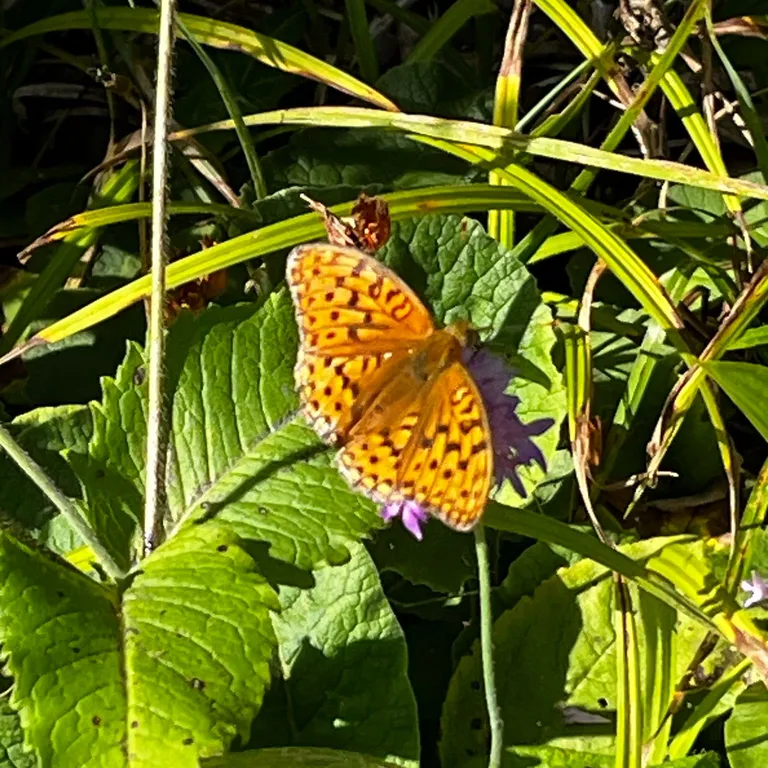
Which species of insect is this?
Fabriciana adippe
